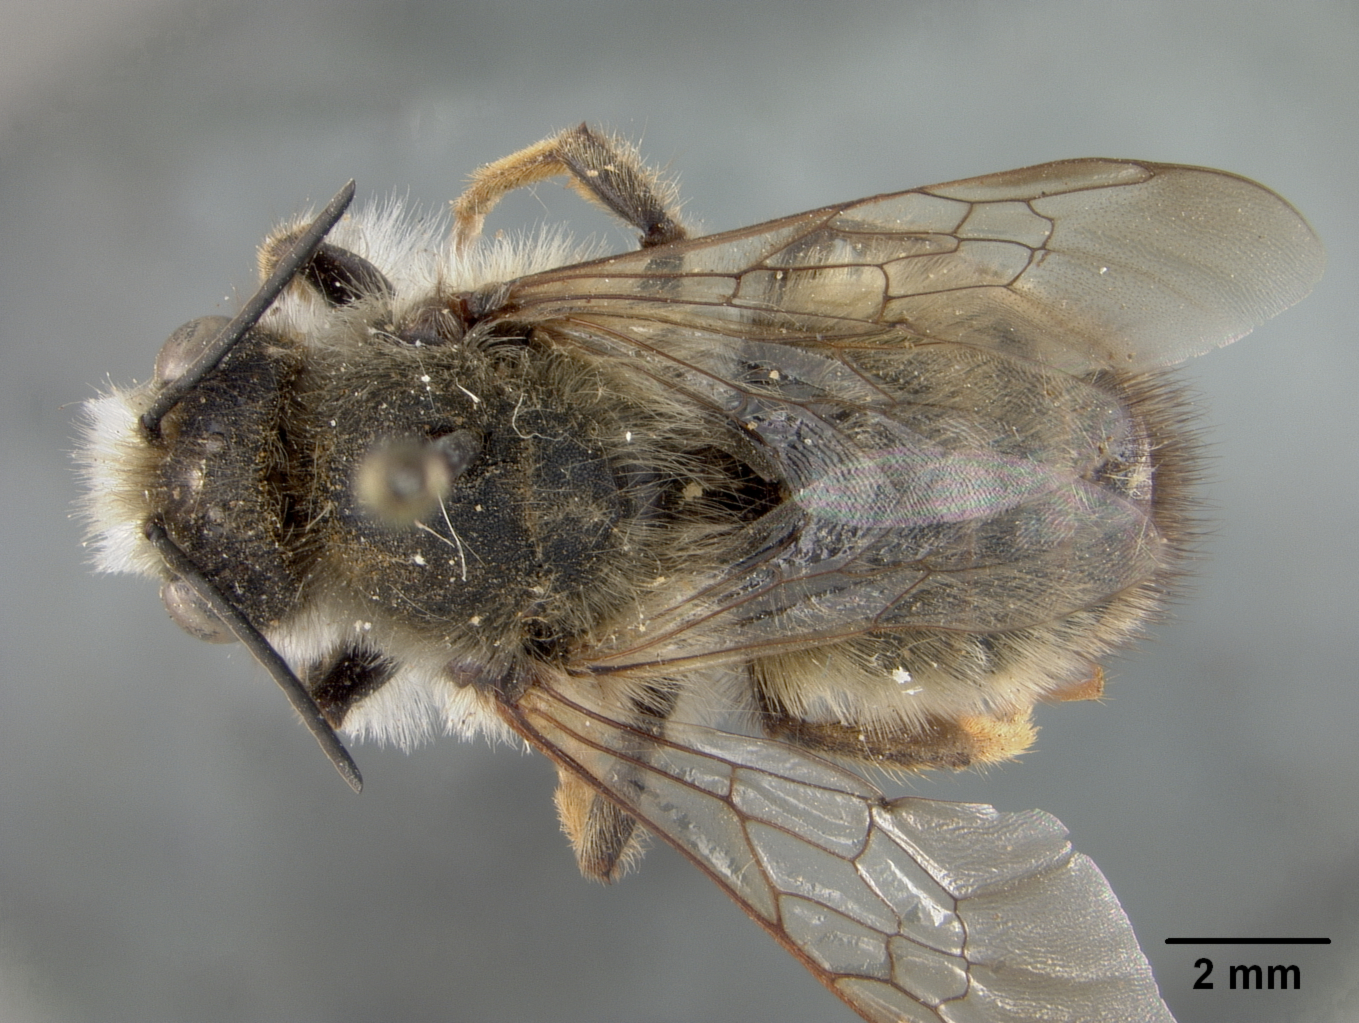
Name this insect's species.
Megachile pamirensis
